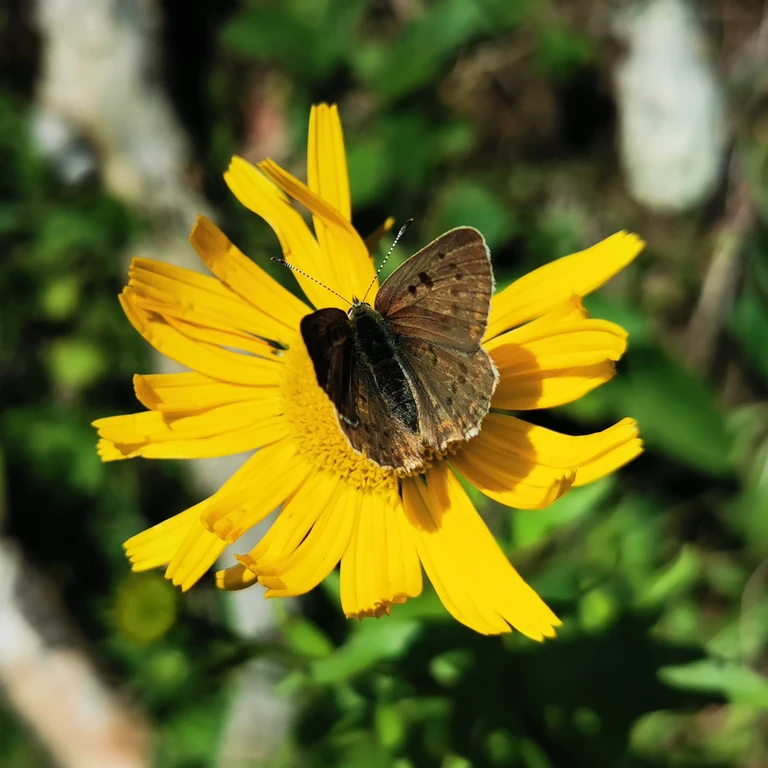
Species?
Lycaena tityrus (also Loweia tityrus)
